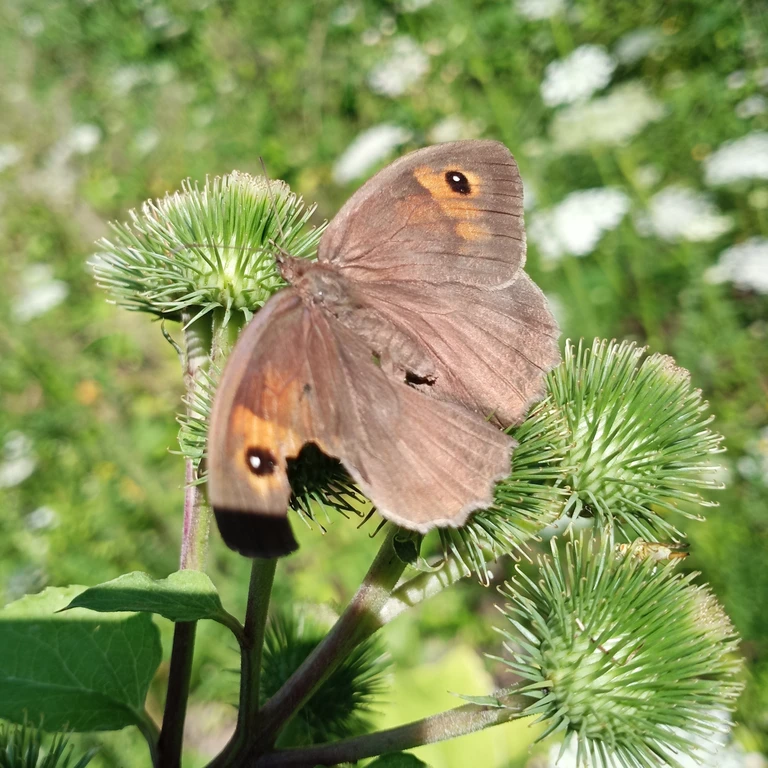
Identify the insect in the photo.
Maniola jurtina
